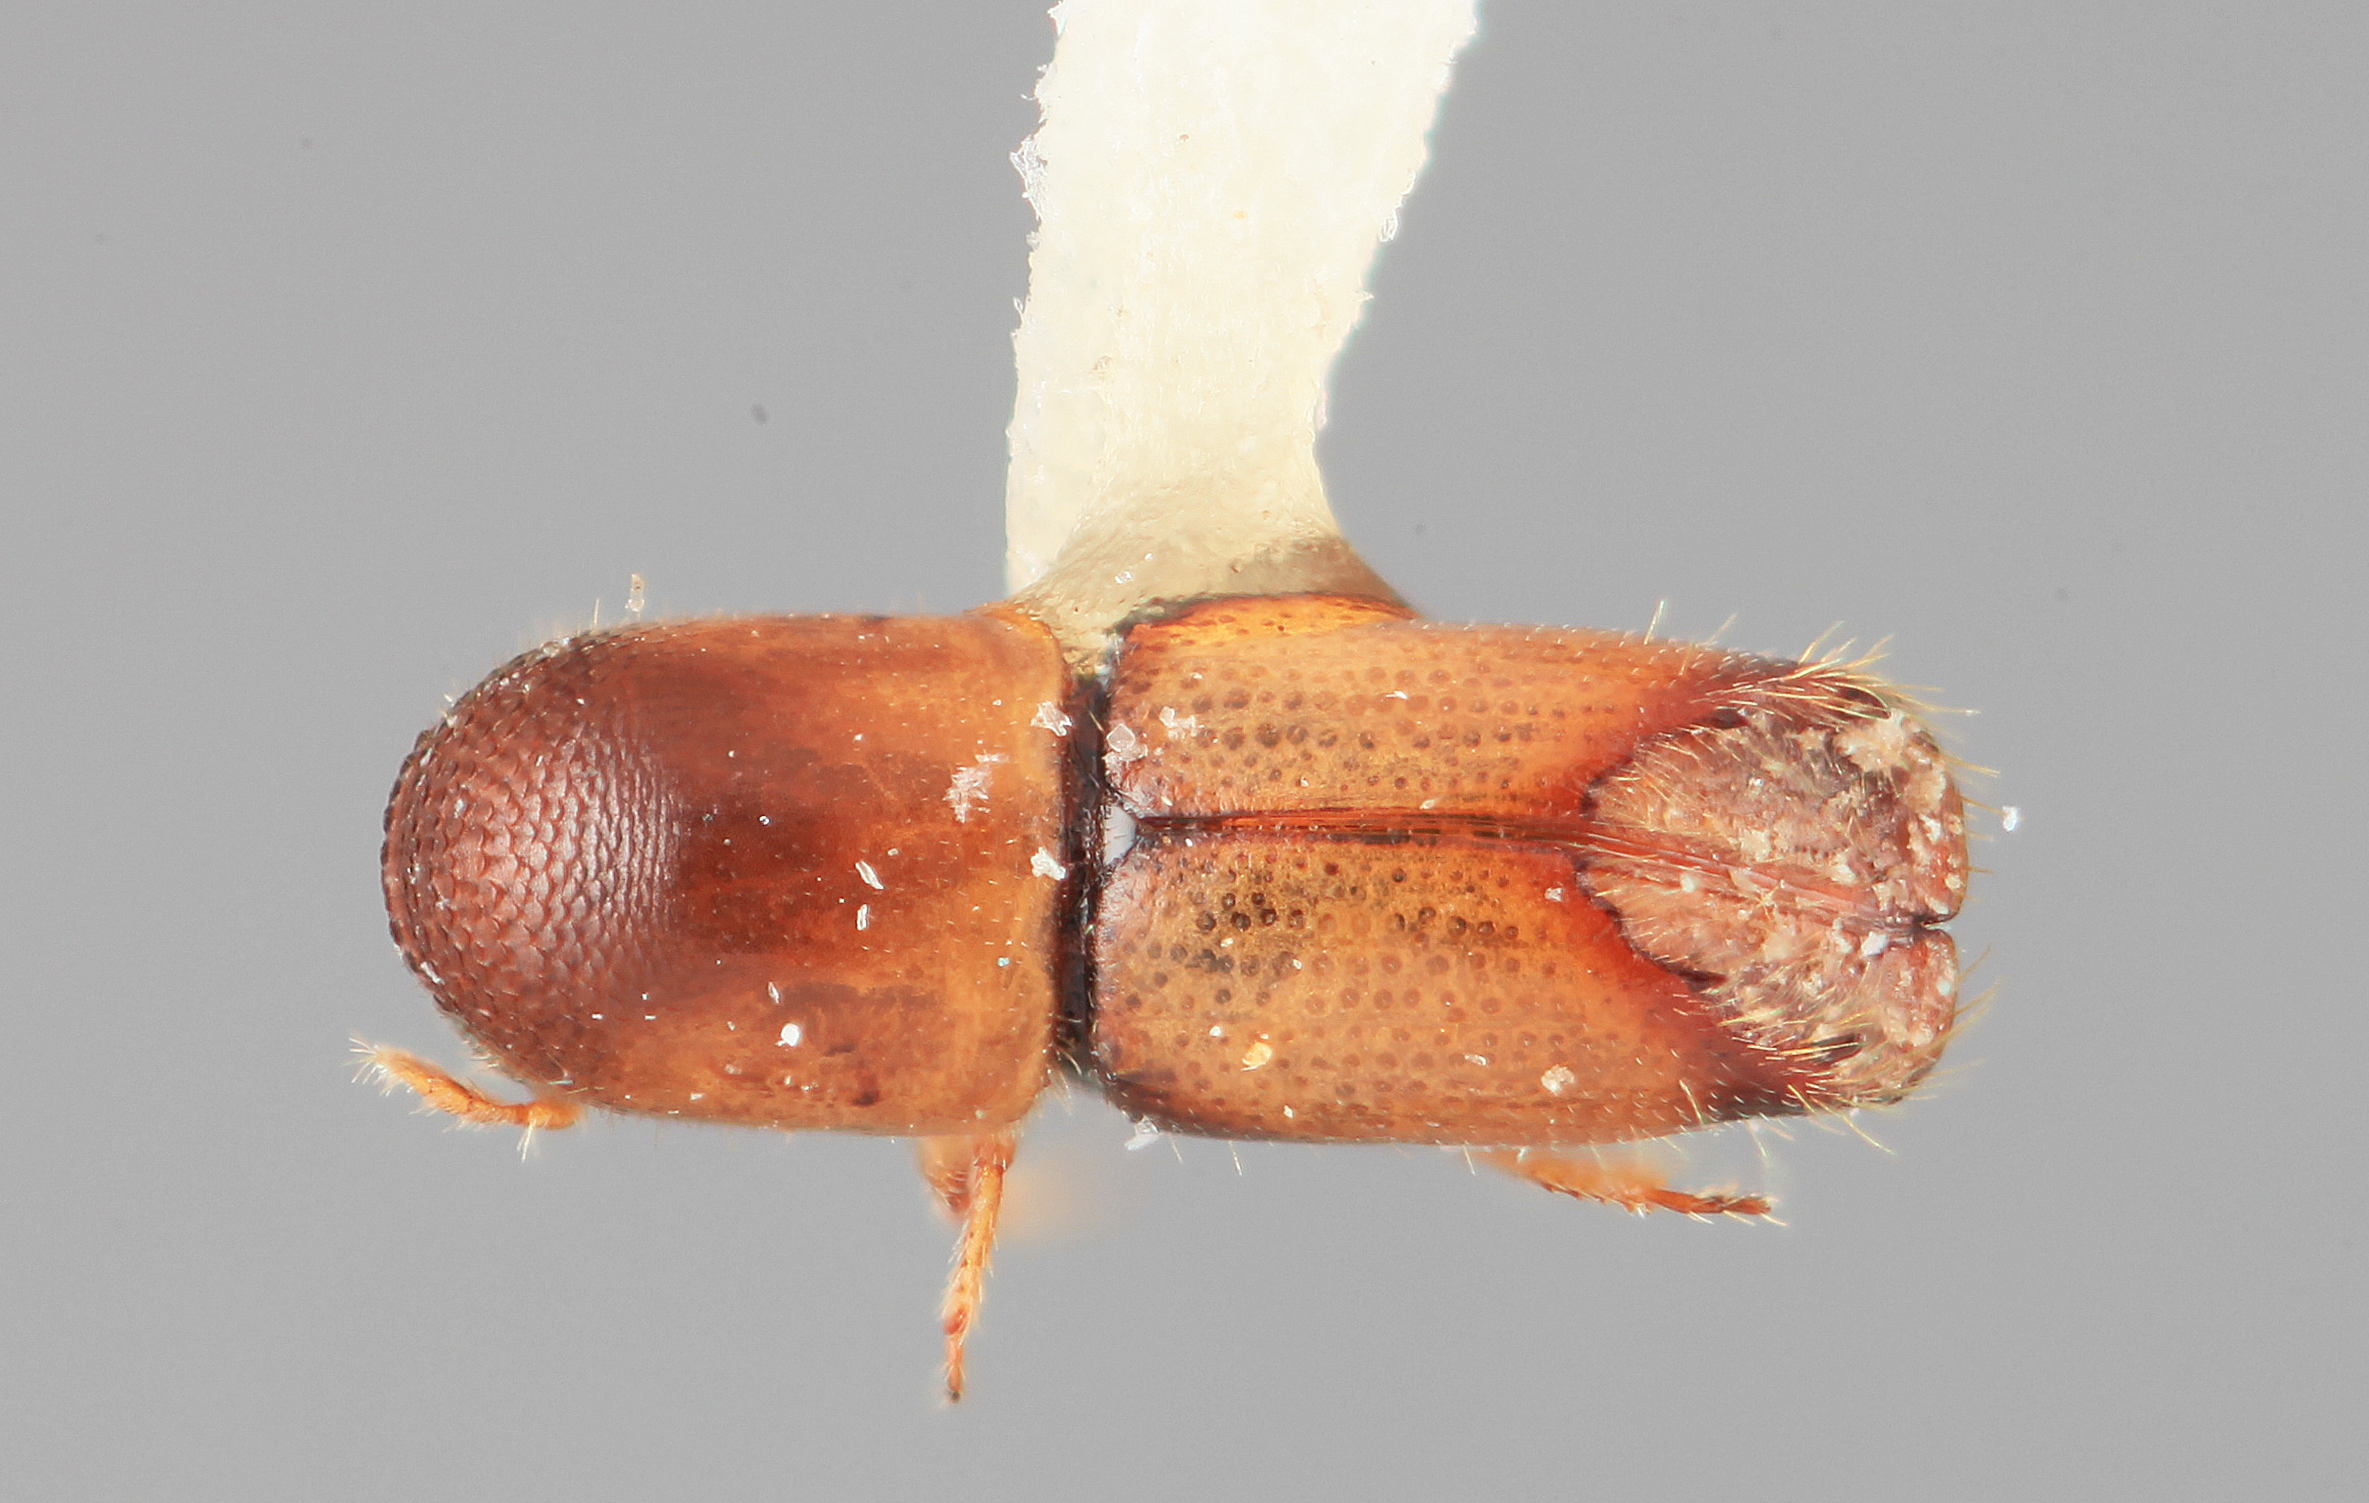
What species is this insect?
Monarthrum dolosum
